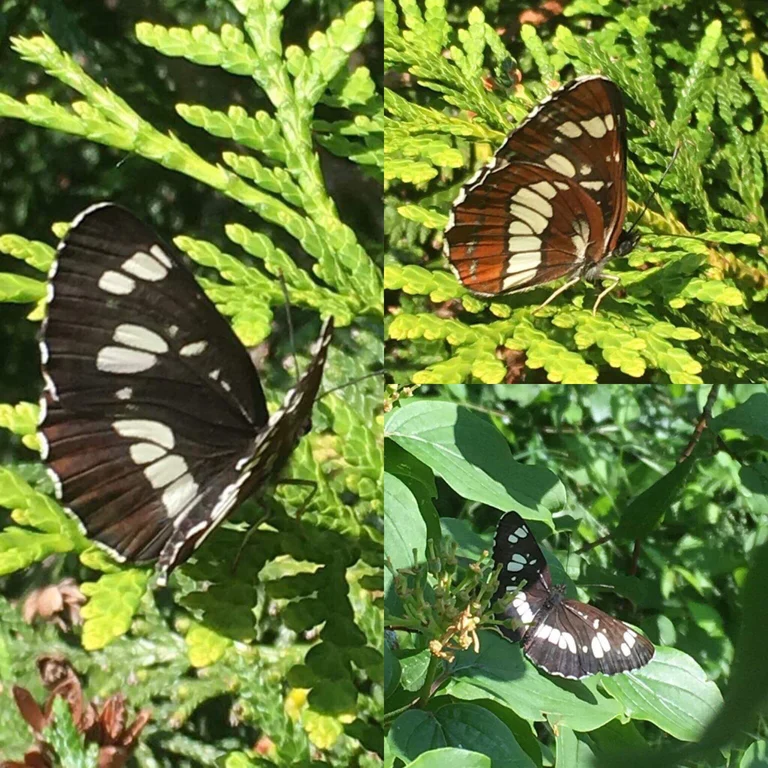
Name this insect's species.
Neptis rivularis
